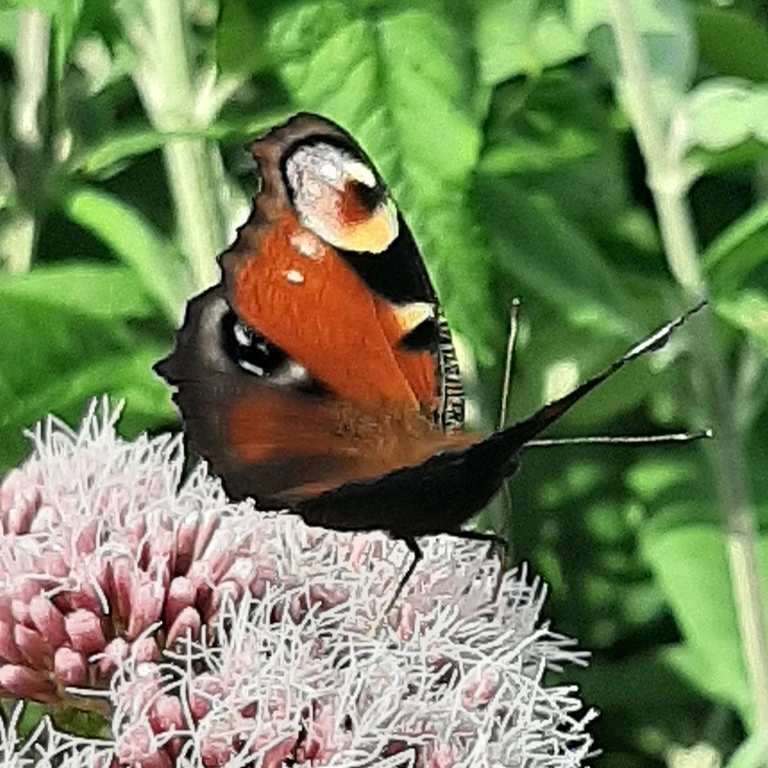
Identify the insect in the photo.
Aglais io
